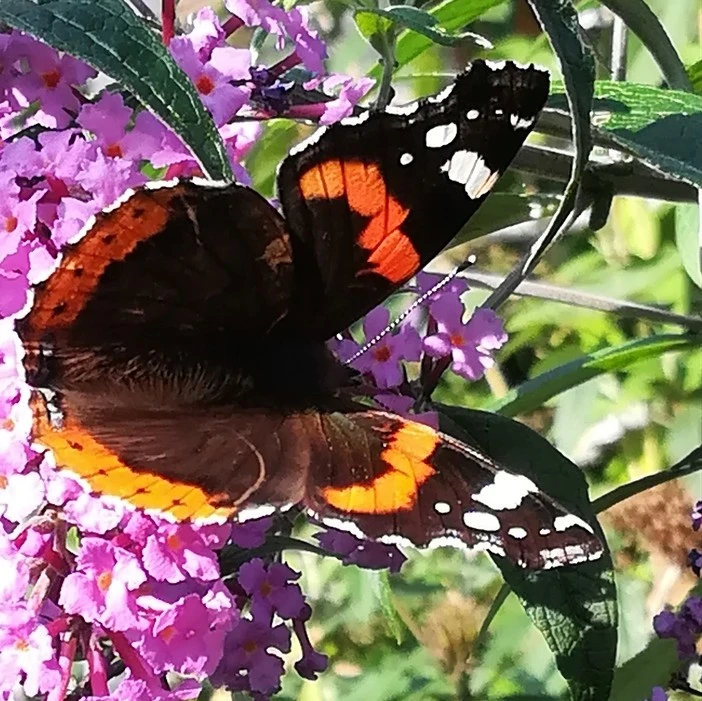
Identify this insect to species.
Vanessa atalanta
